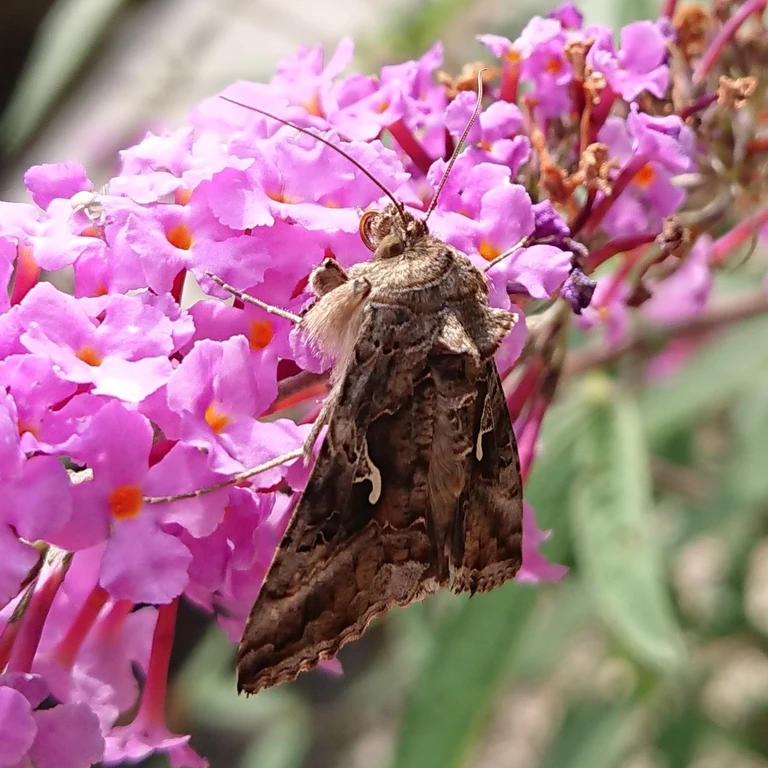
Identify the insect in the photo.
Autographa gamma
